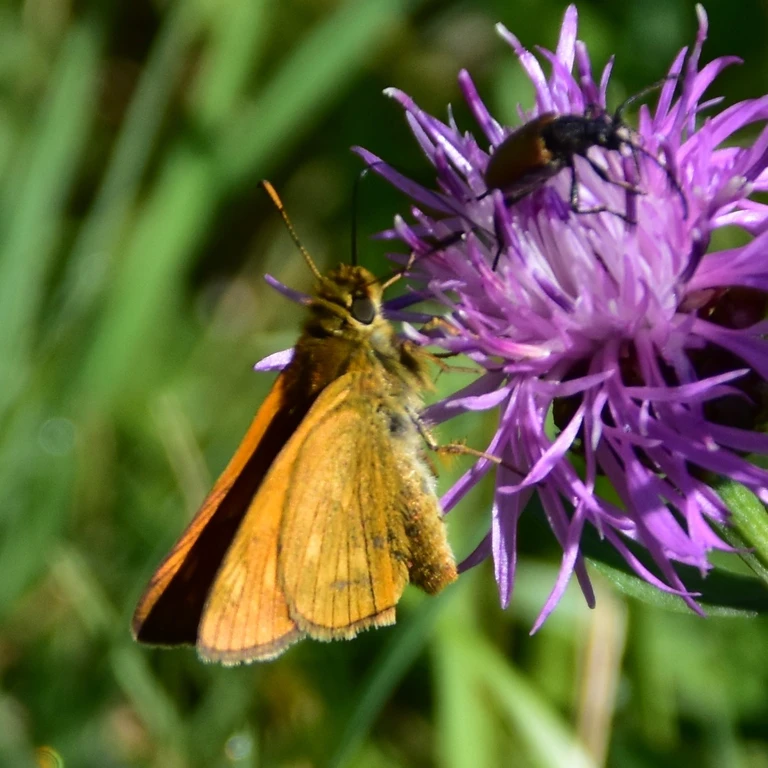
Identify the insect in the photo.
Ochlodes sylvanus (also Ochlodes venata)
